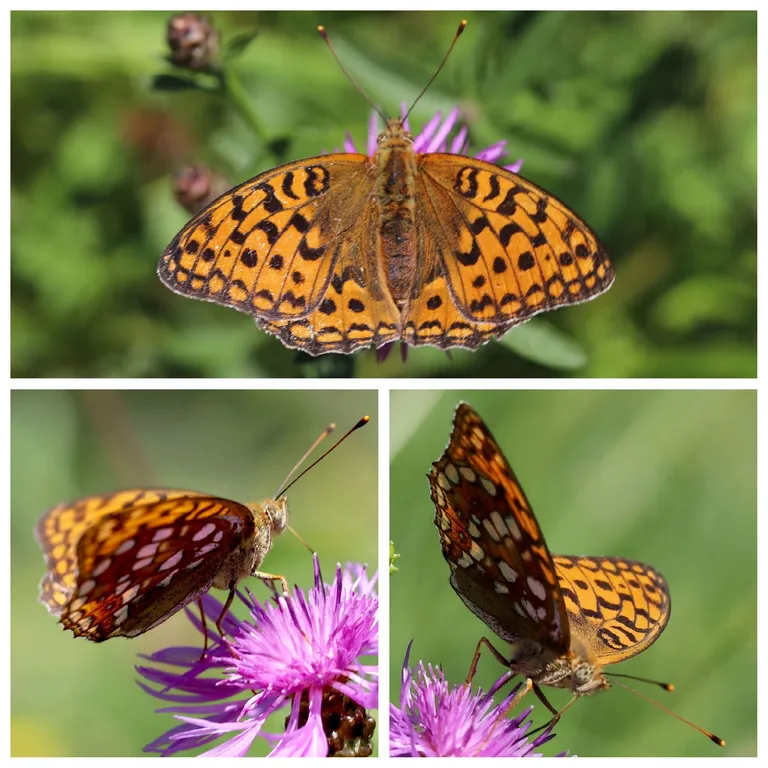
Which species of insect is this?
Fabriciana adippe
